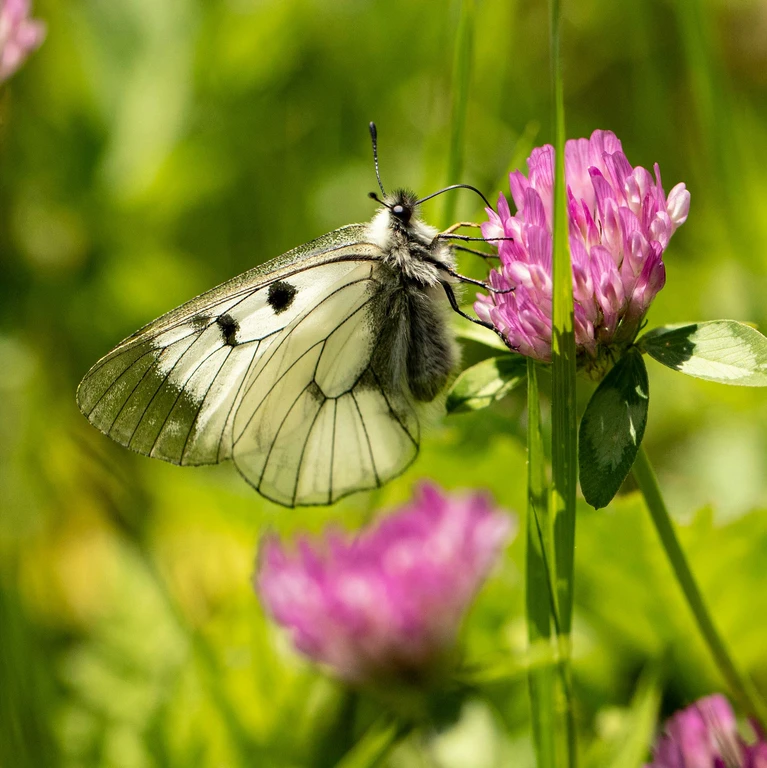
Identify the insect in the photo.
Parnassius mnemosyne
